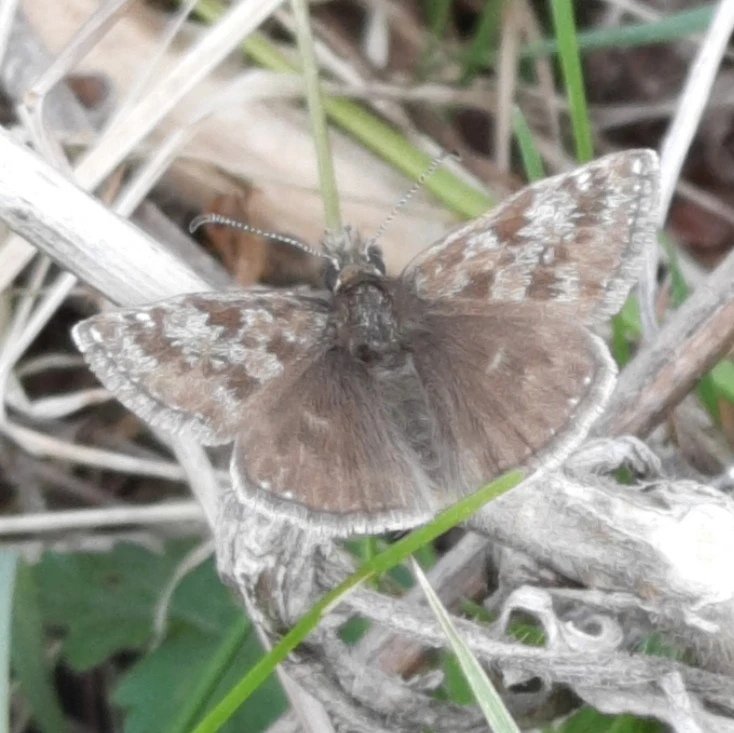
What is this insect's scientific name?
Erynnis tages
